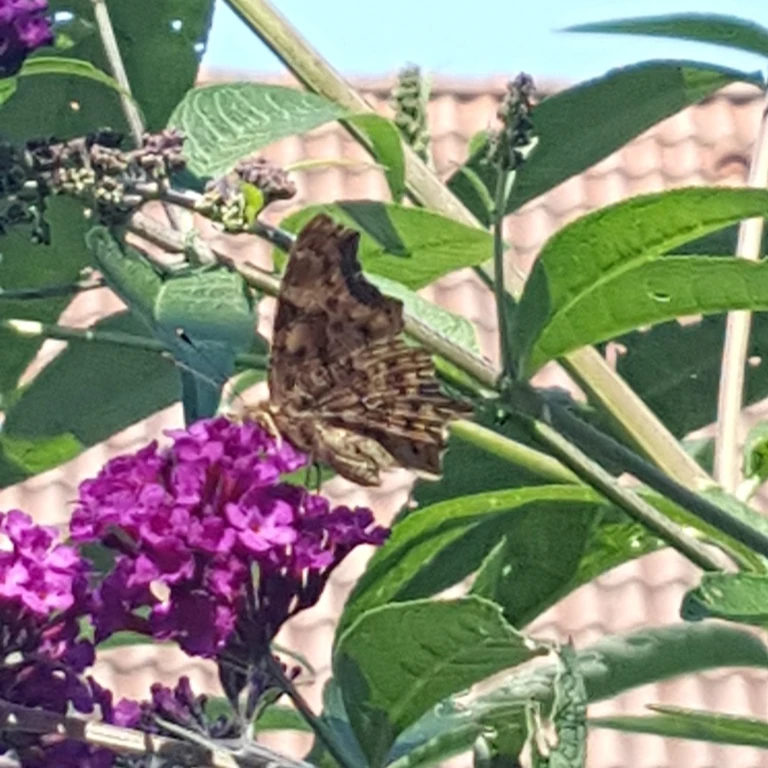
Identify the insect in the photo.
Polygonia c-album
